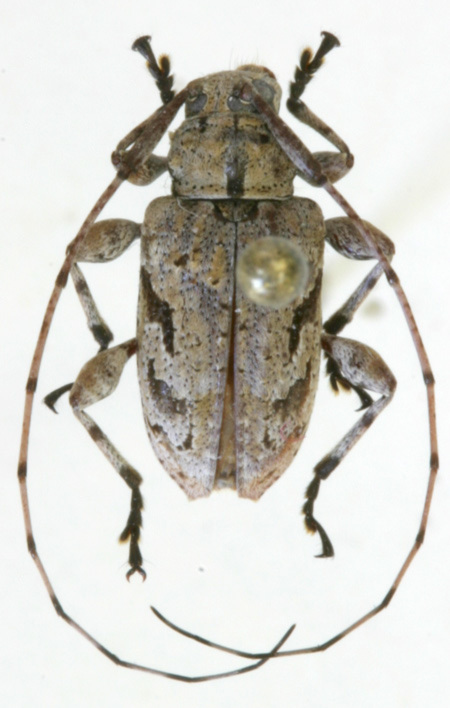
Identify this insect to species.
Leptostylopsis perfasciatus
